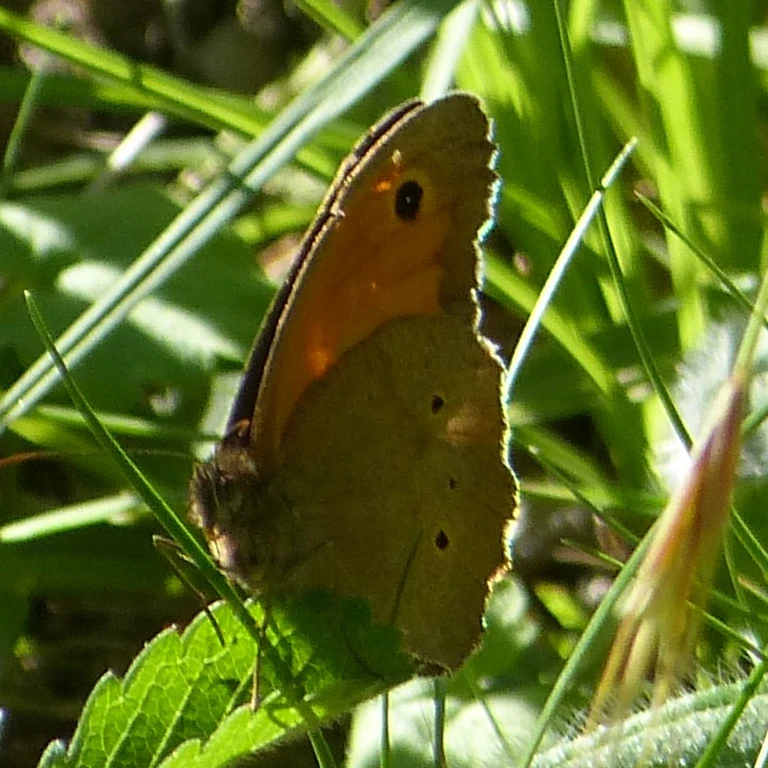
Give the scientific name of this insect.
Maniola jurtina
